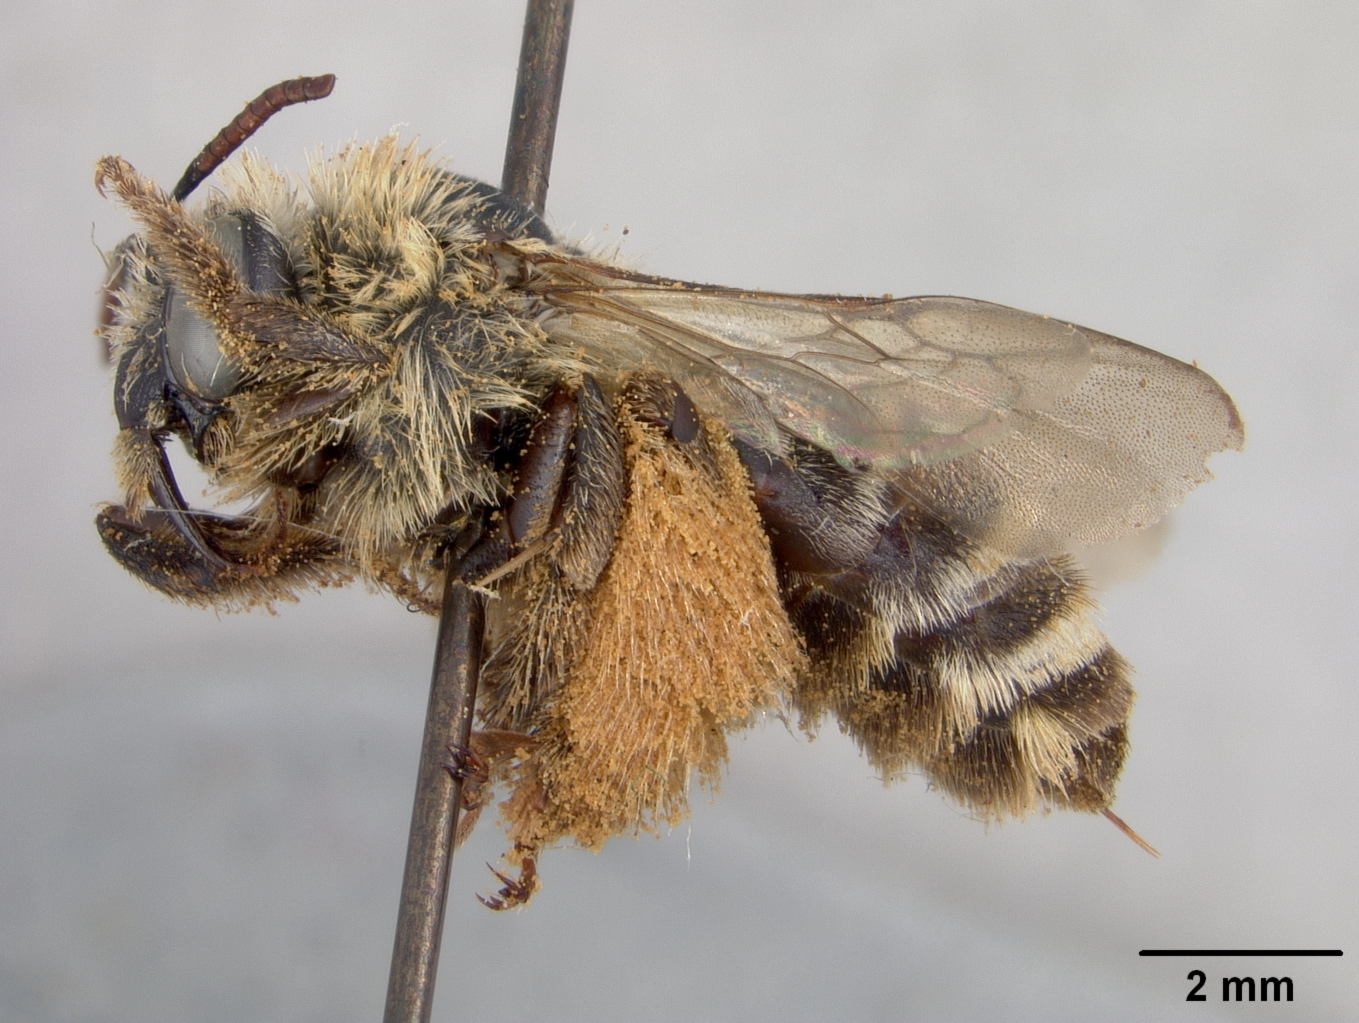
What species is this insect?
Melissodes perplexans
